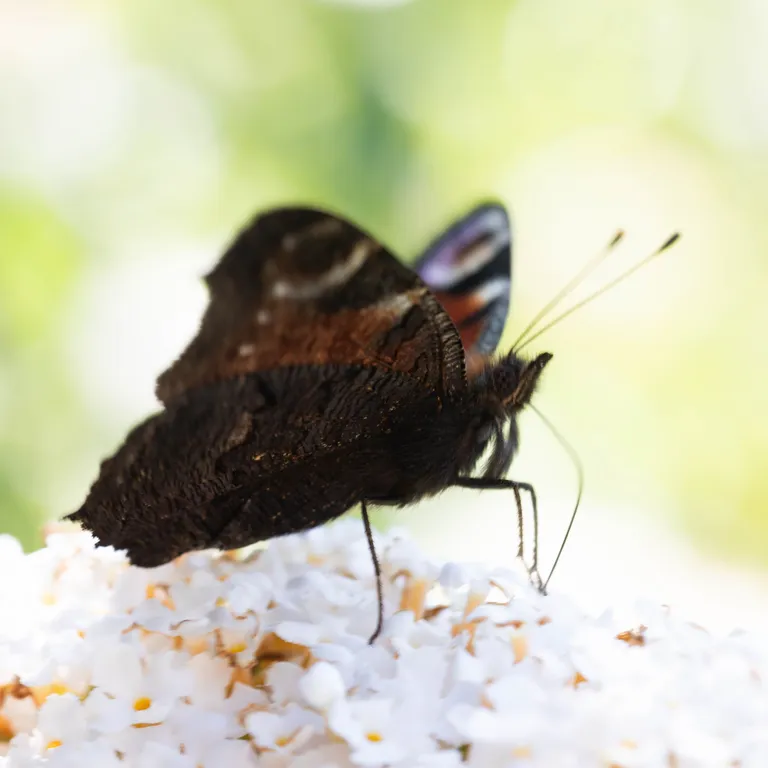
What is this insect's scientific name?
Aglais io
